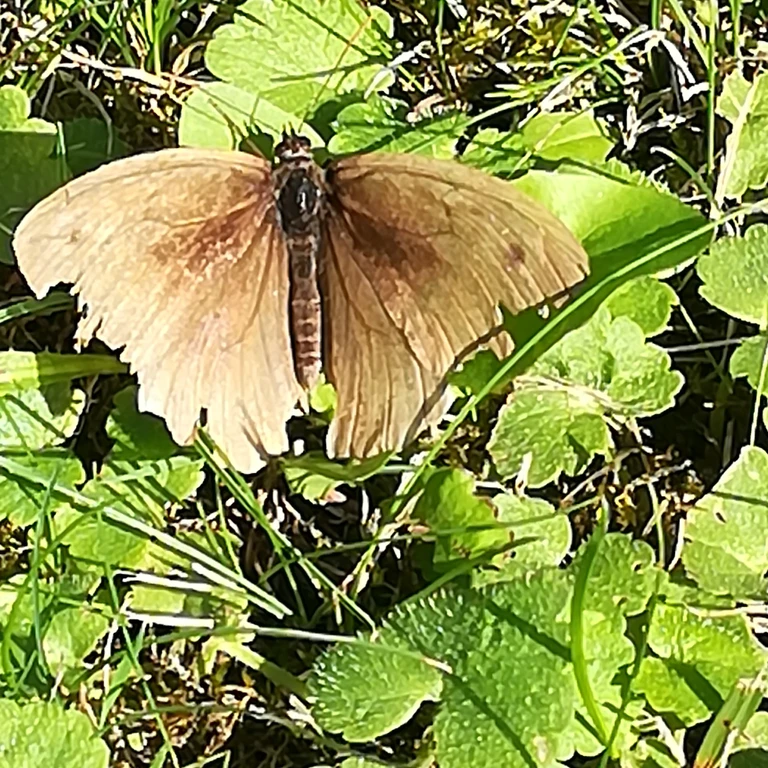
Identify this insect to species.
Maniola jurtina
